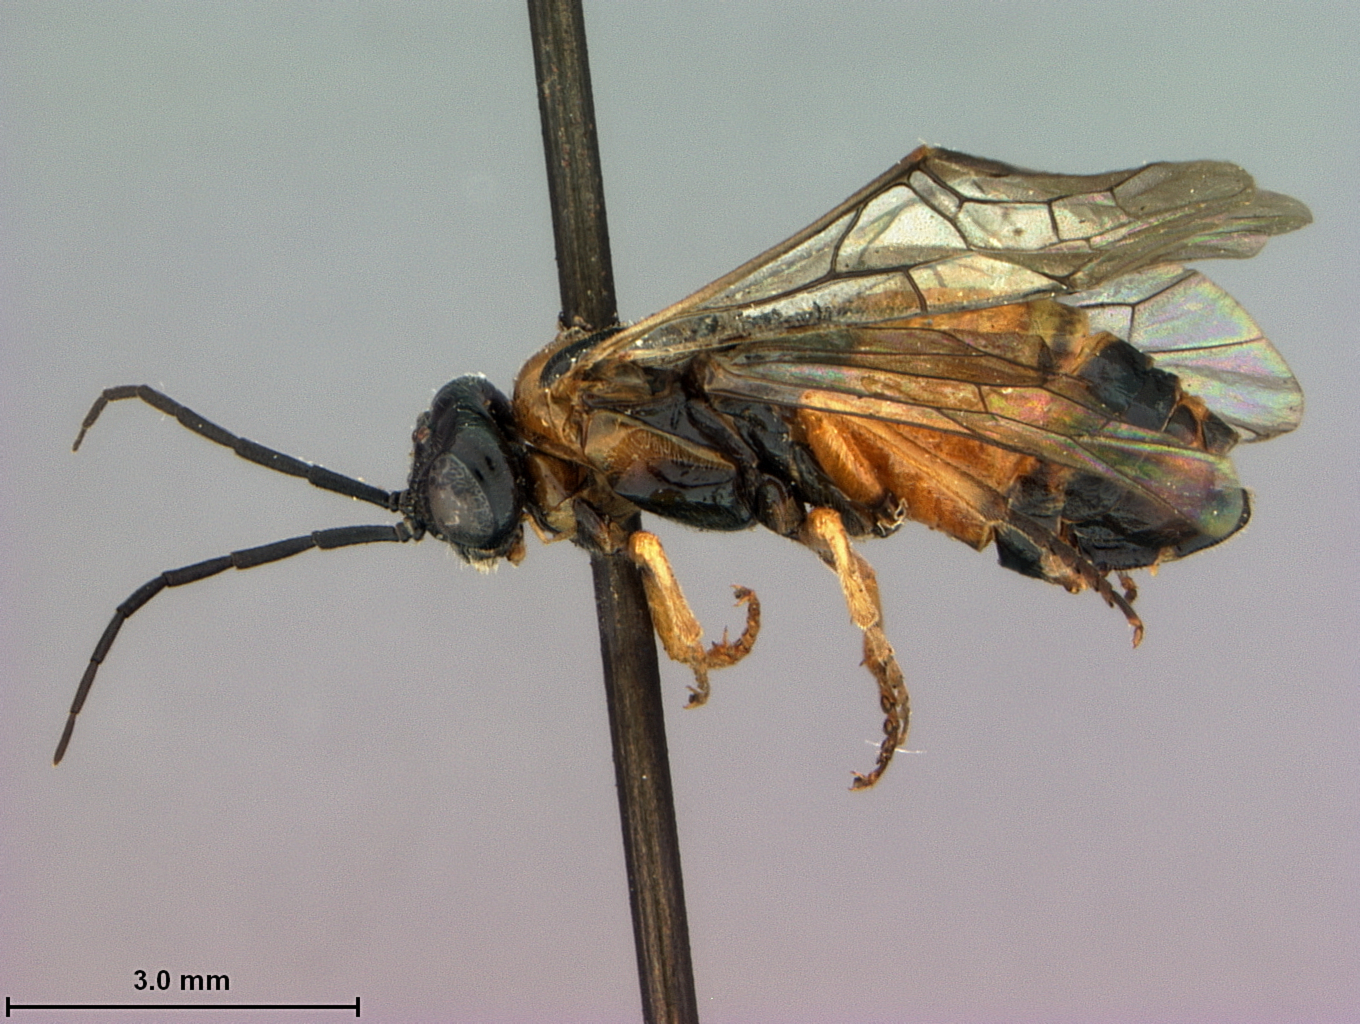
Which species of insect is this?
Susana oregonensis
